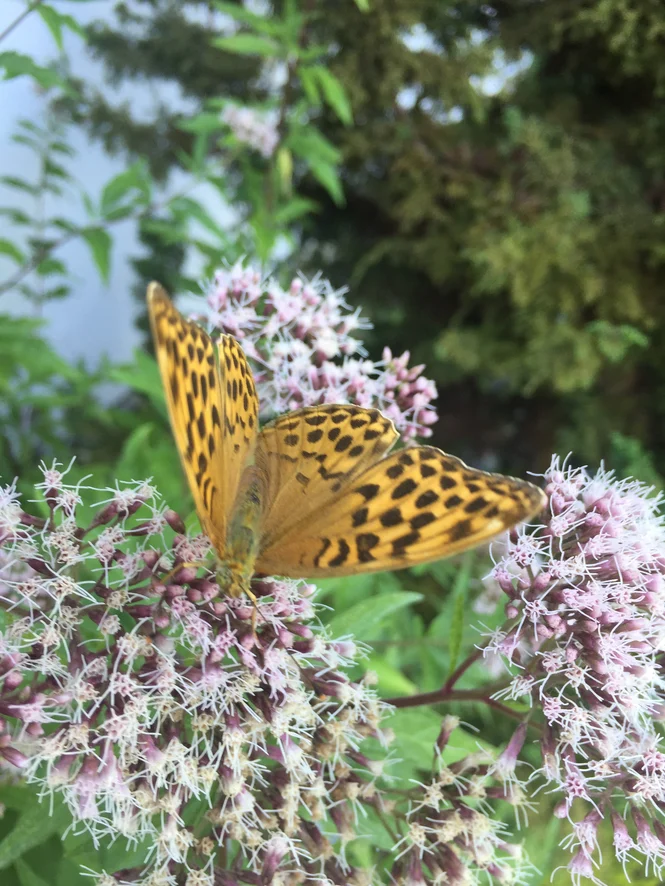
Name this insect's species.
Argynnis paphia
